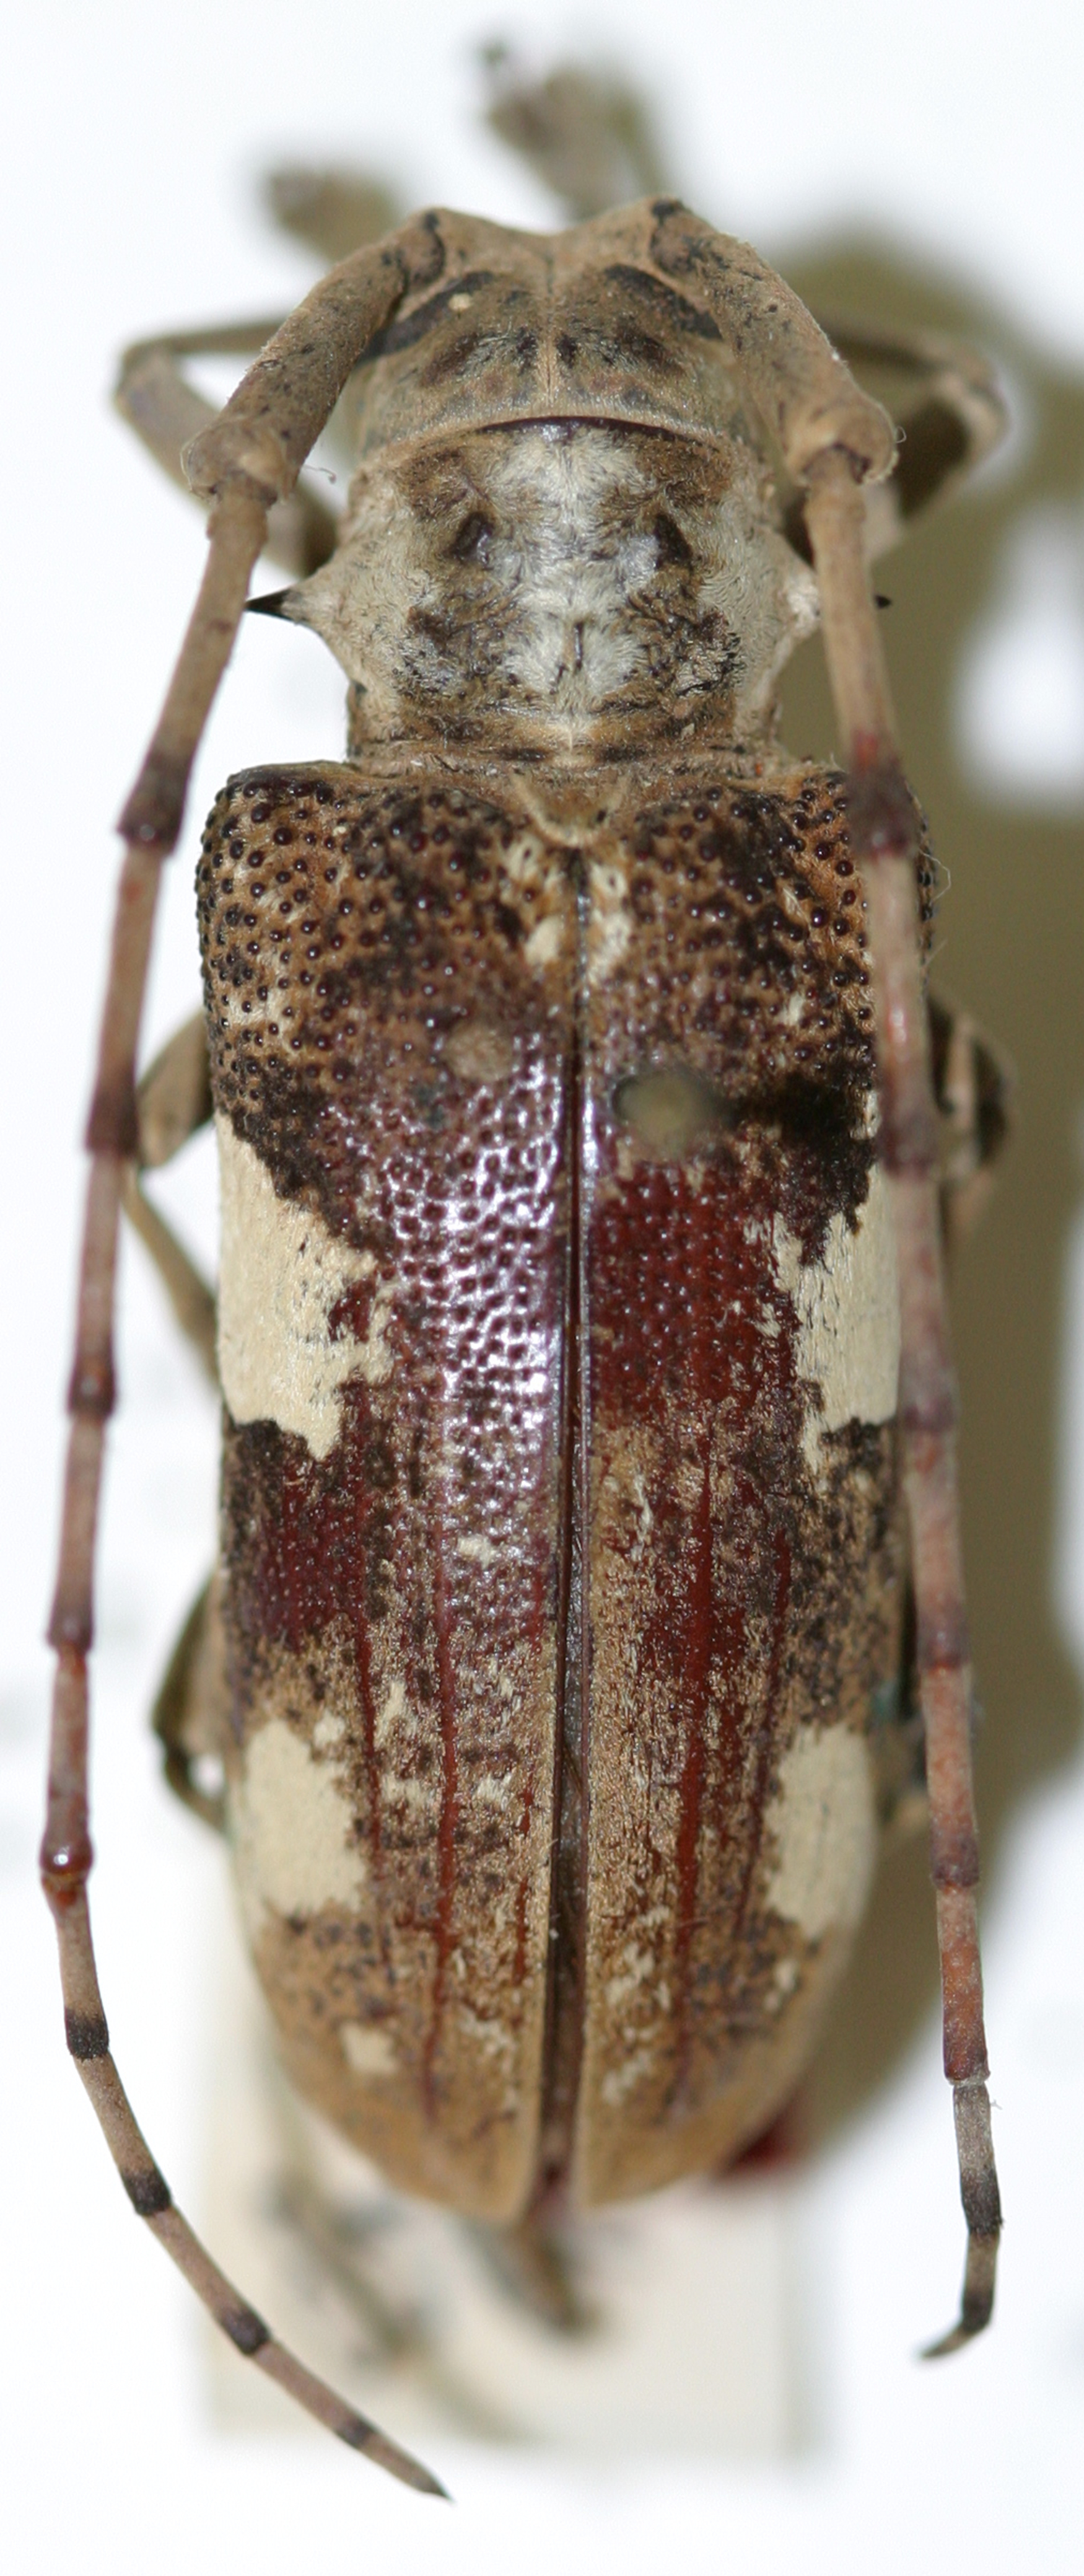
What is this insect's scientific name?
Cremnosterna quadriplagiata
